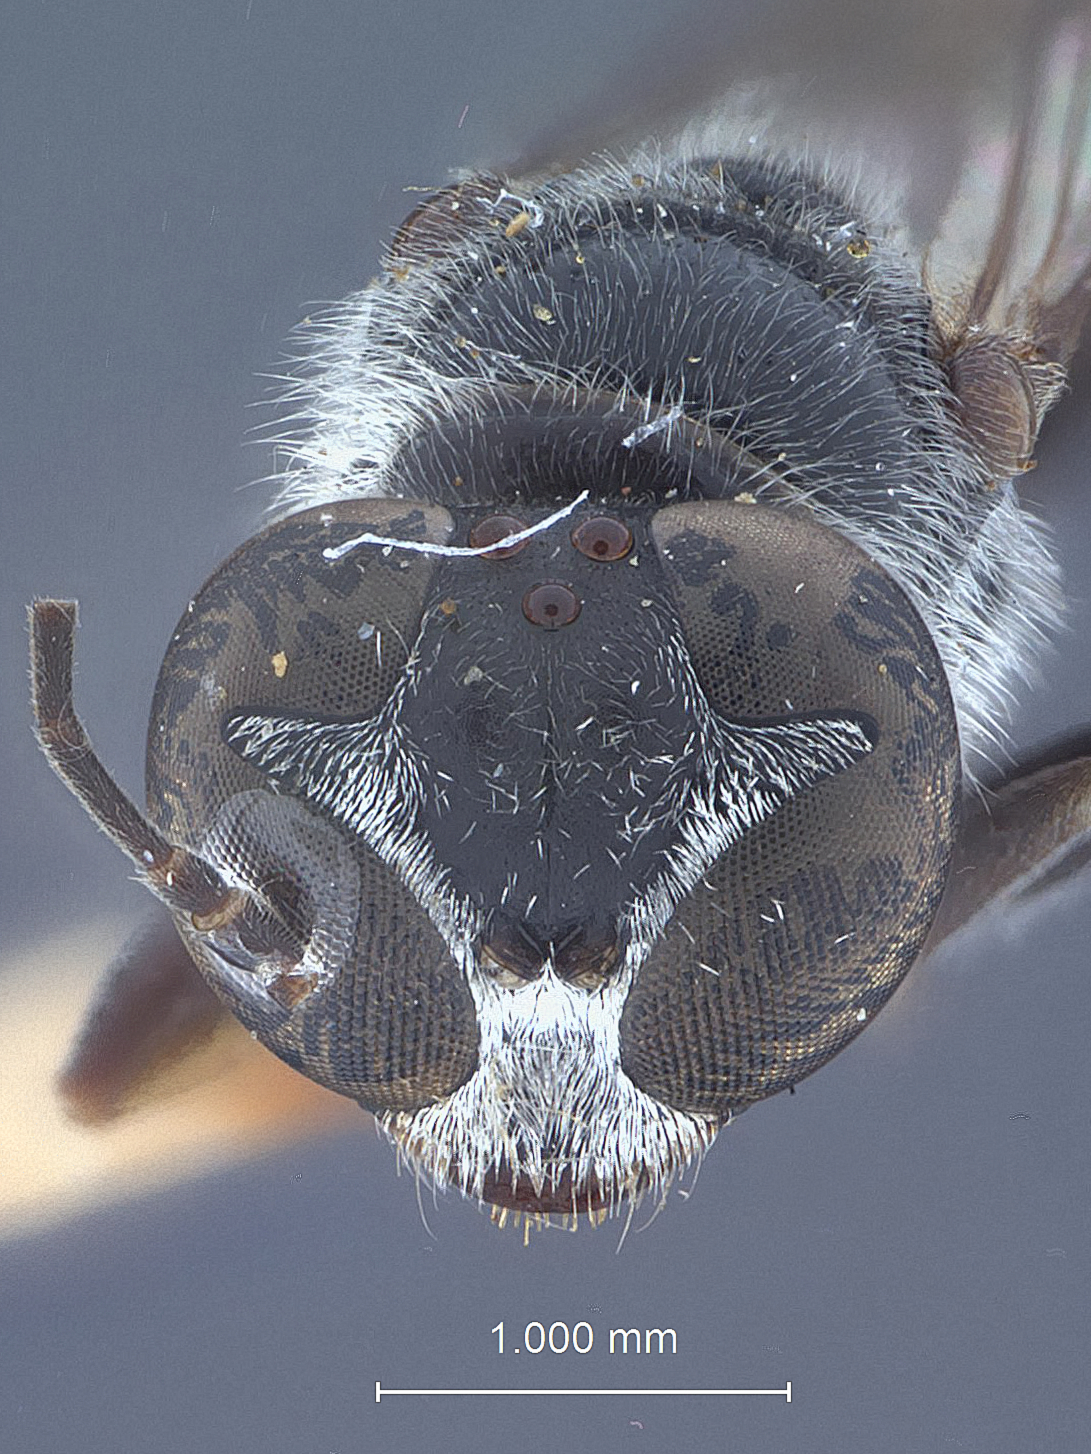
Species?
Trypoxylon rekabum
